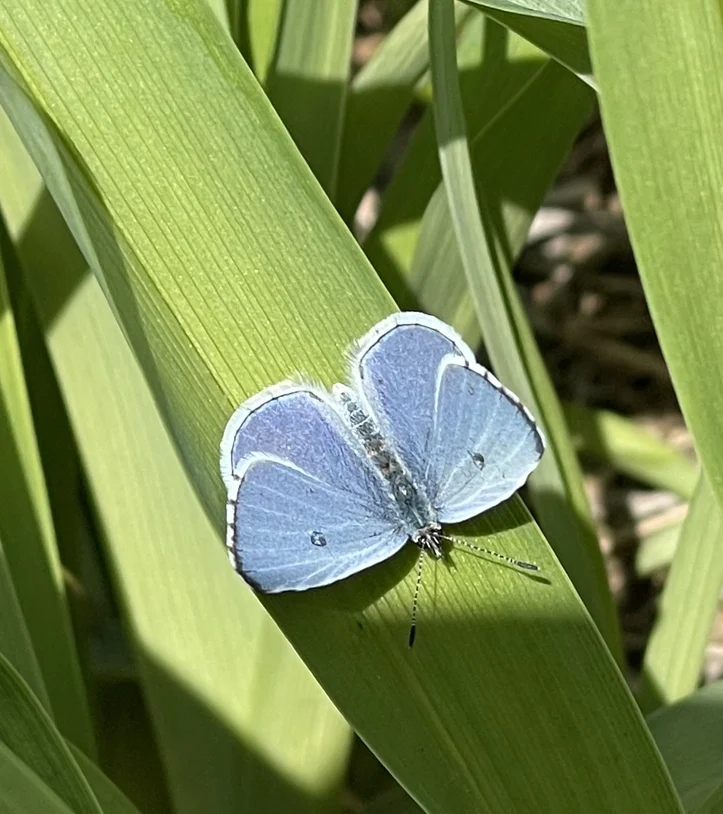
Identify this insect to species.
Celastrina argiolus
